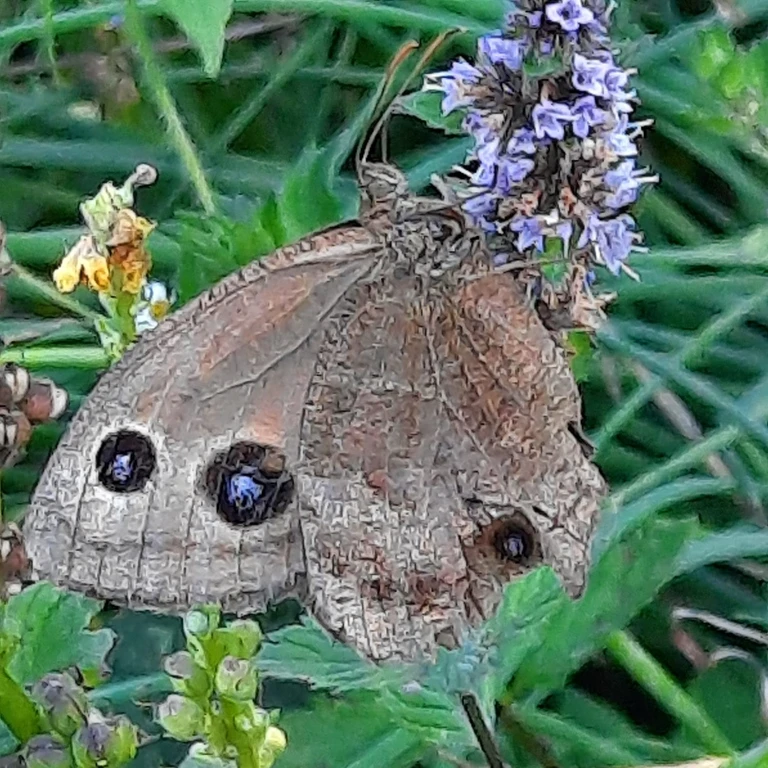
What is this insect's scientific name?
Minois dryas
